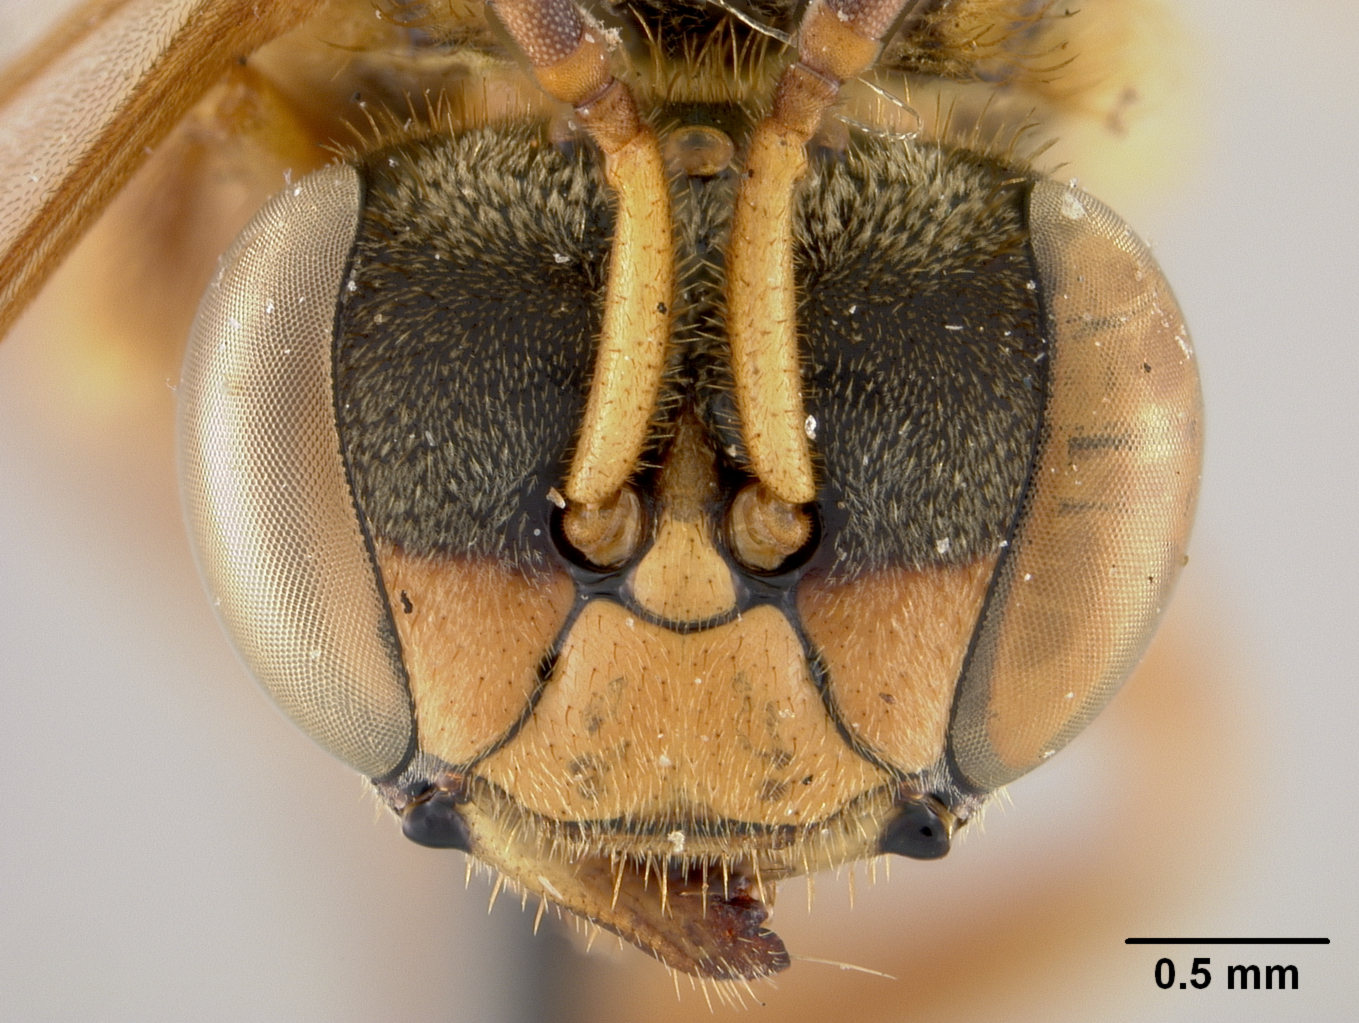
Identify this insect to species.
Trigona pergangulata
